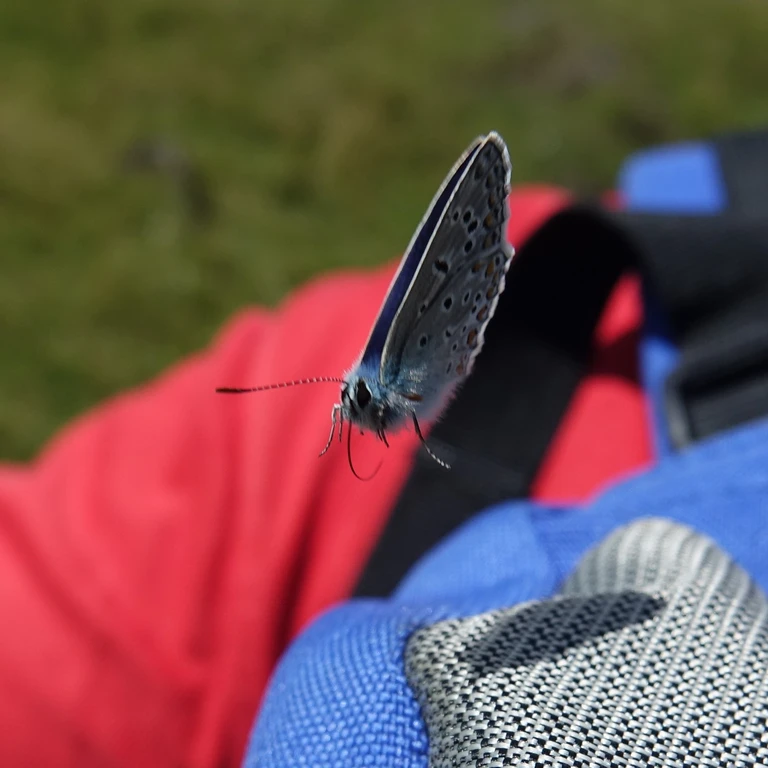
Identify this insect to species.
Polyommatus icarus
